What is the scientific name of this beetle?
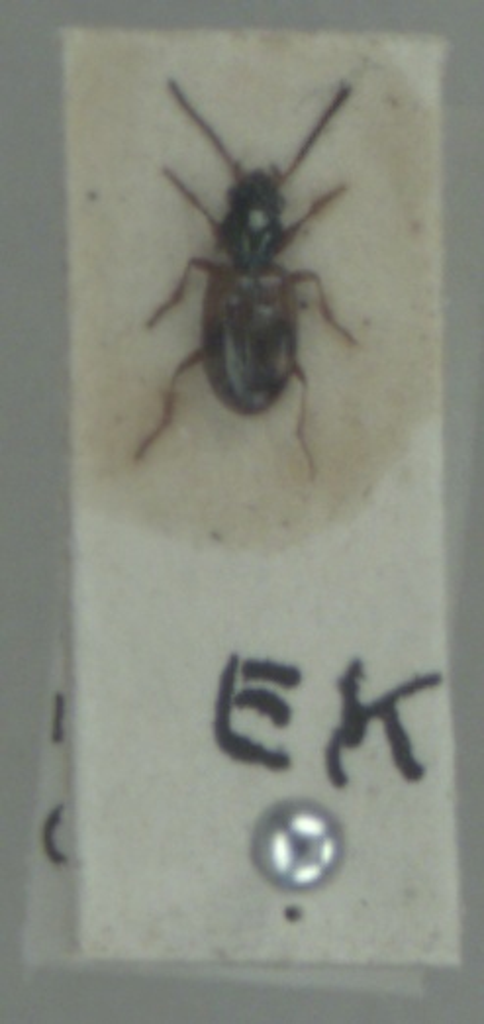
Bembidion articulatum
